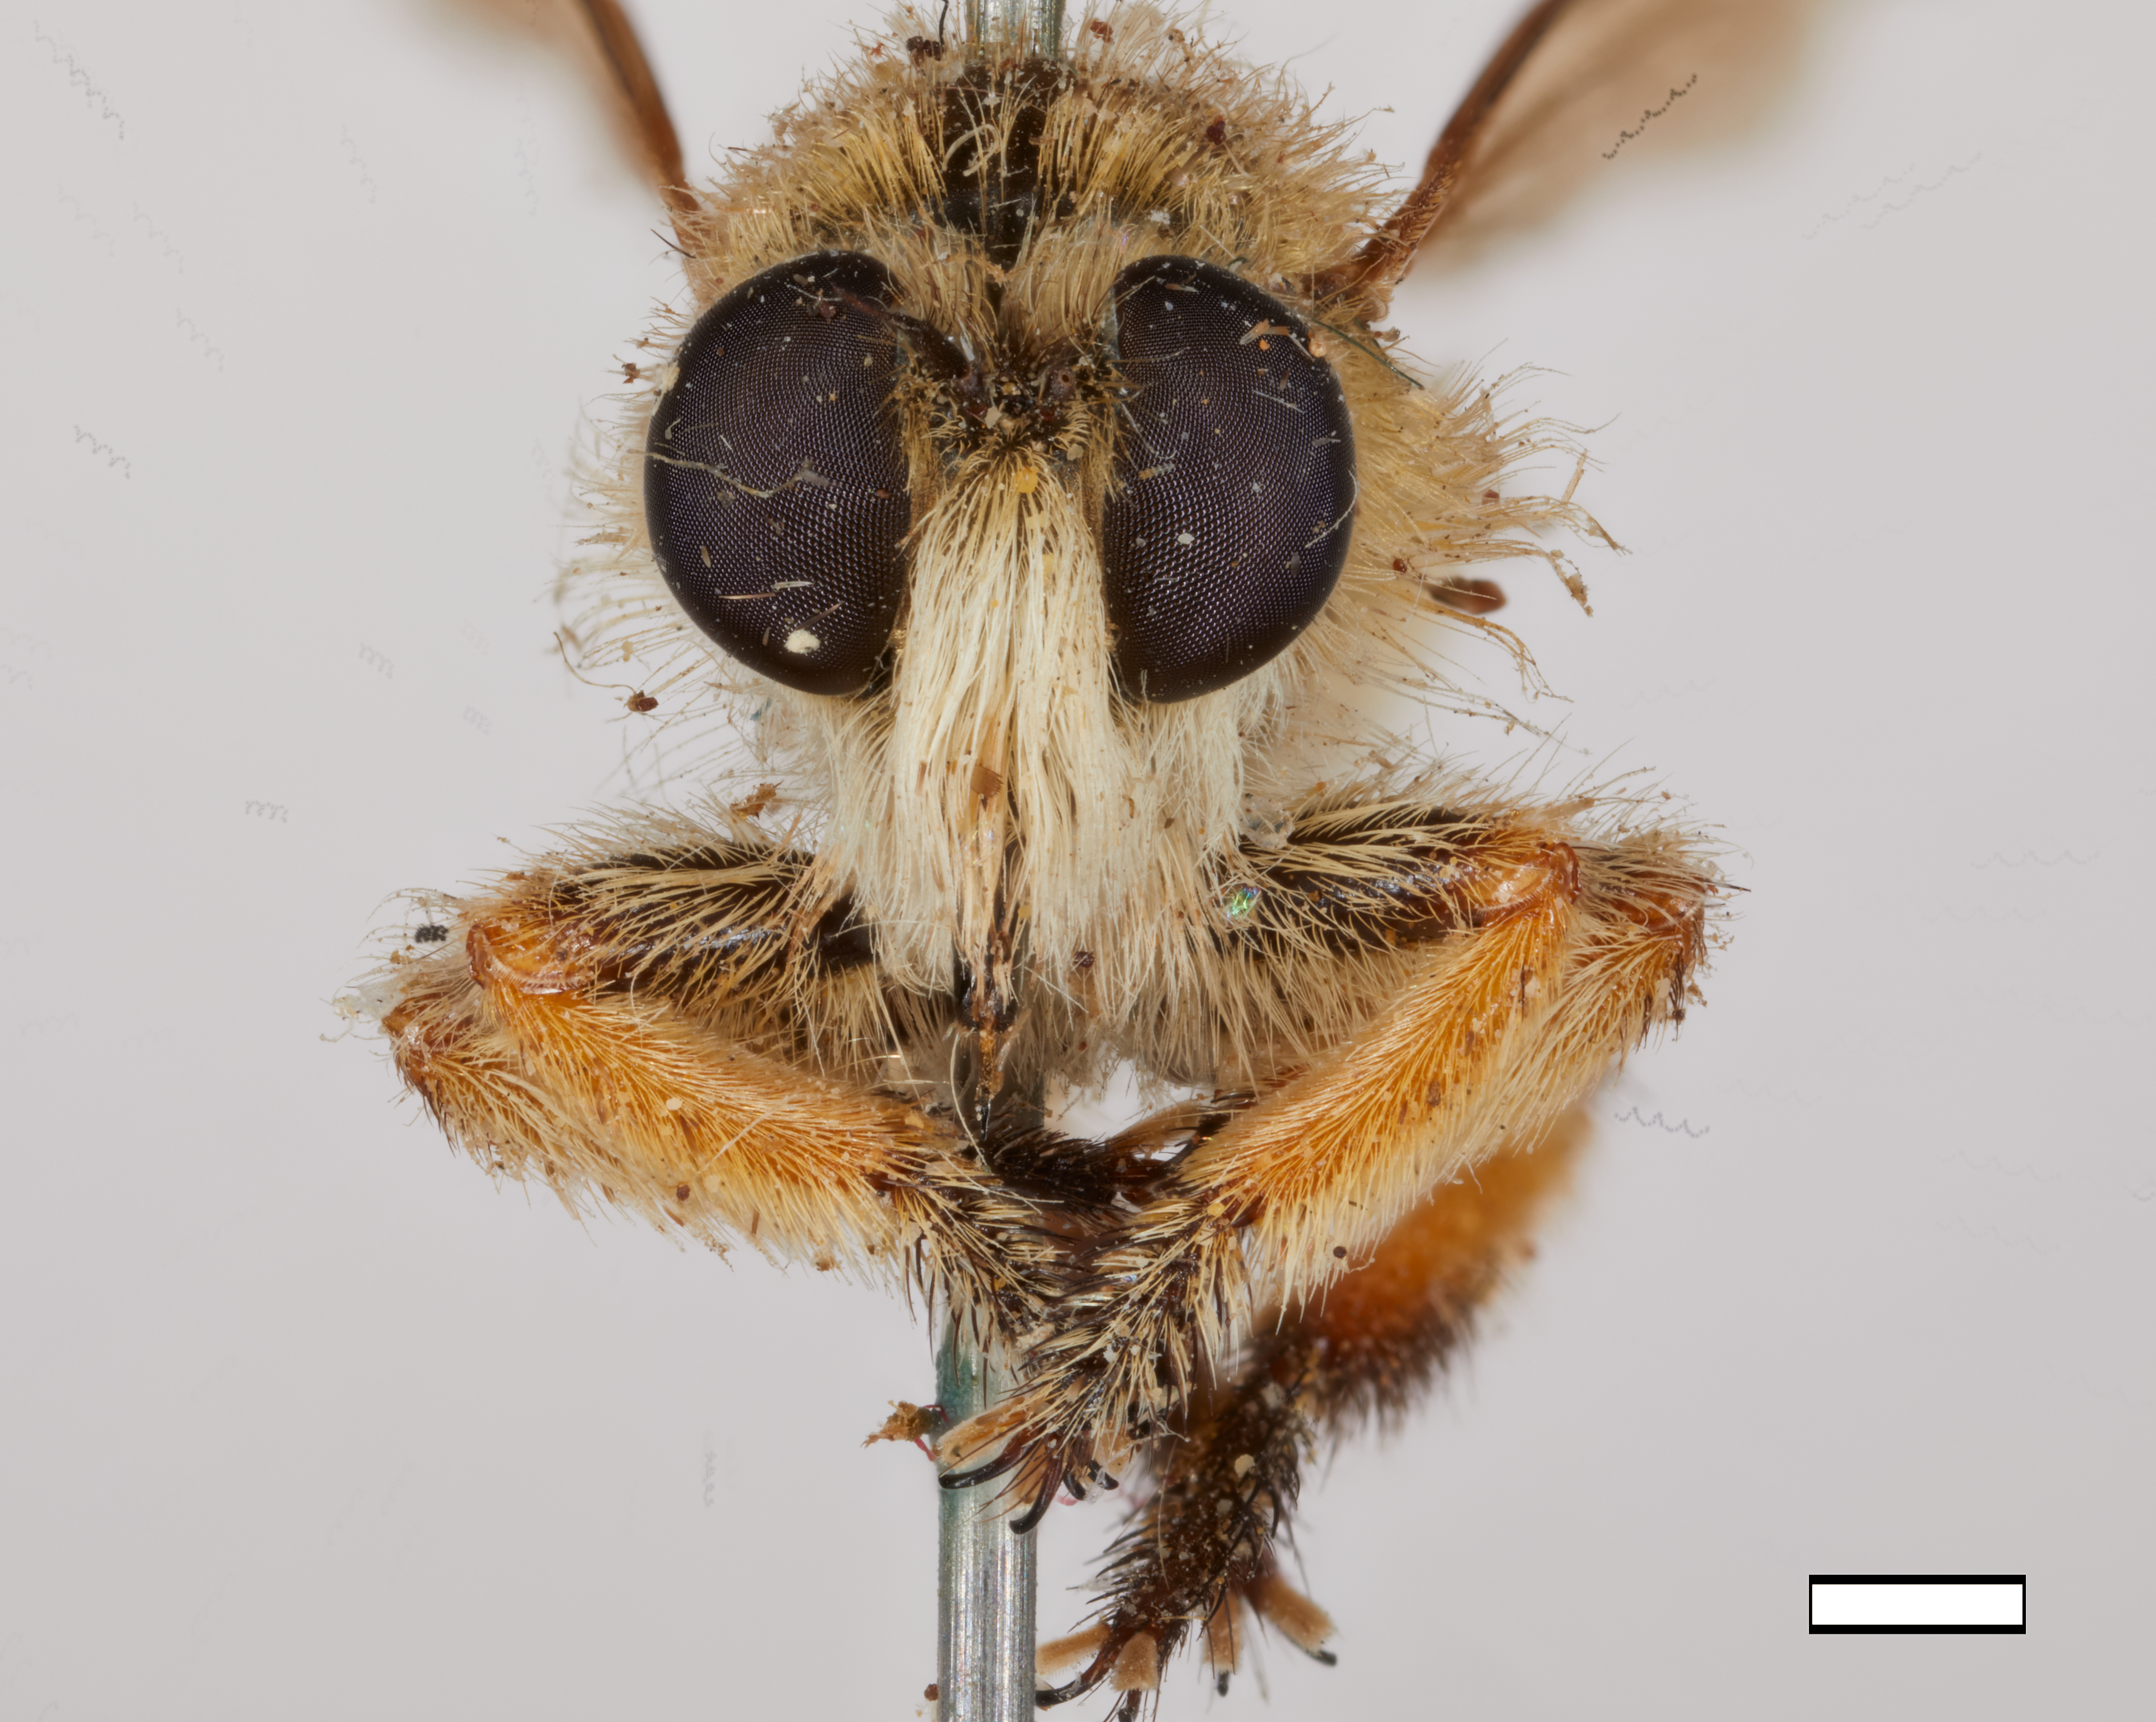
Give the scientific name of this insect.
Mallophora megachile
